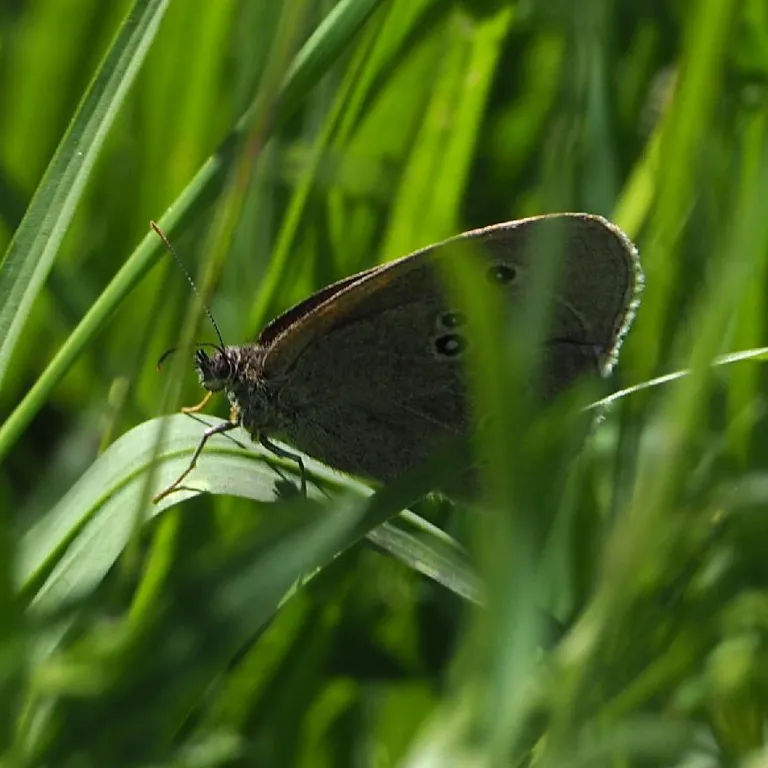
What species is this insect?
Aphantopus hyperantus
